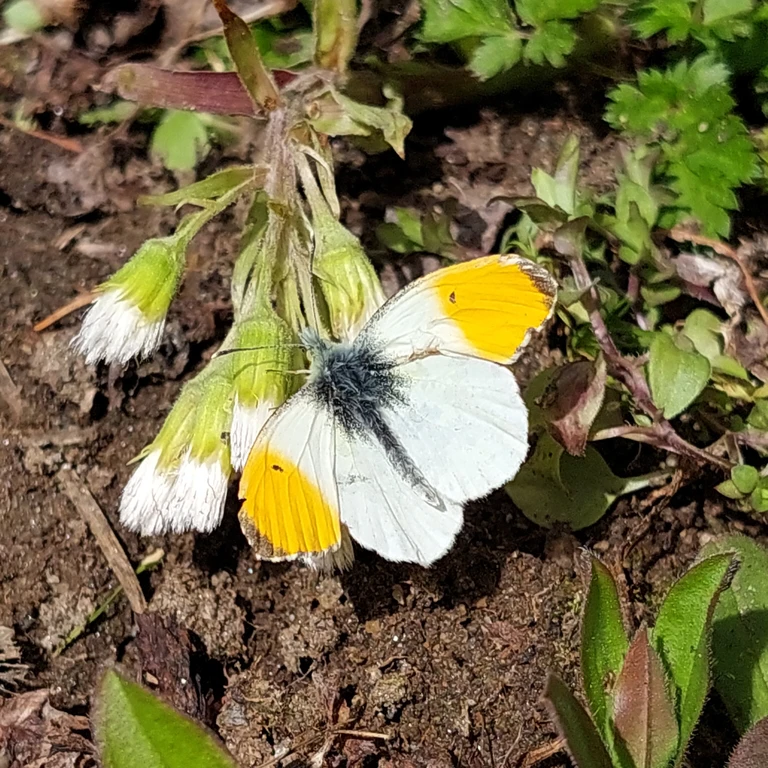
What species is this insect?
Anthocharis cardamines
